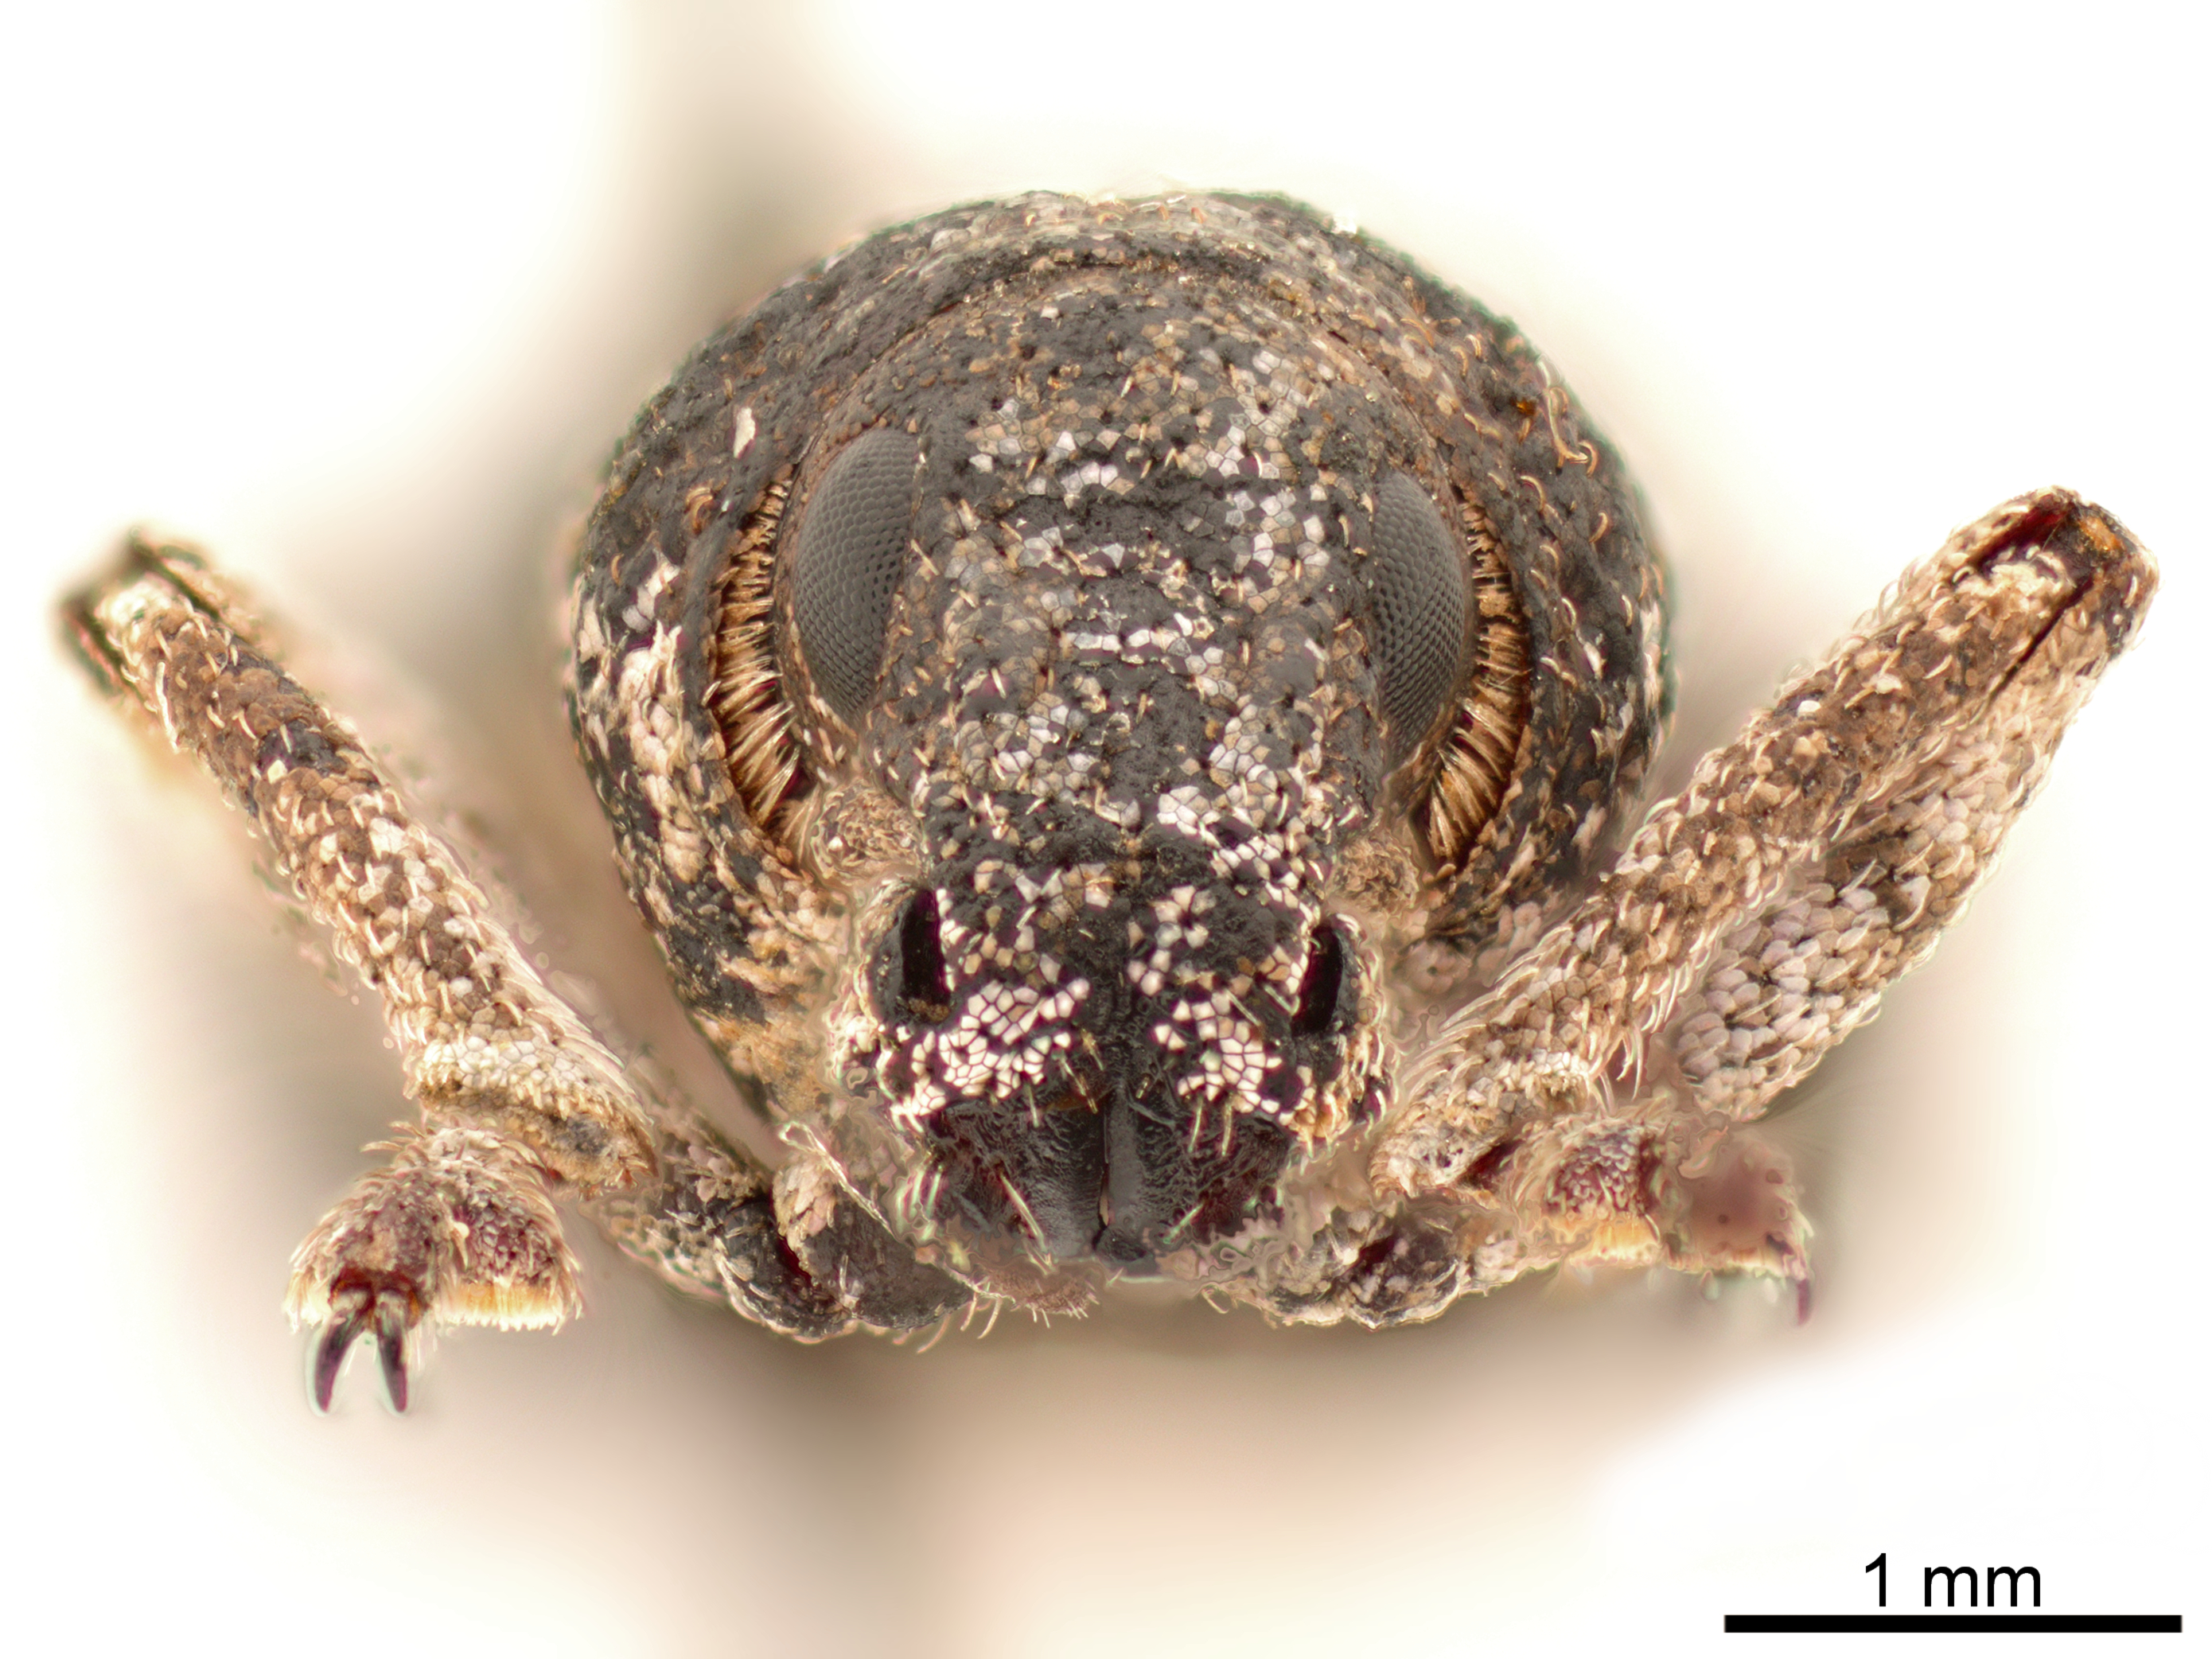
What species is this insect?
Ophryastes decipiens
